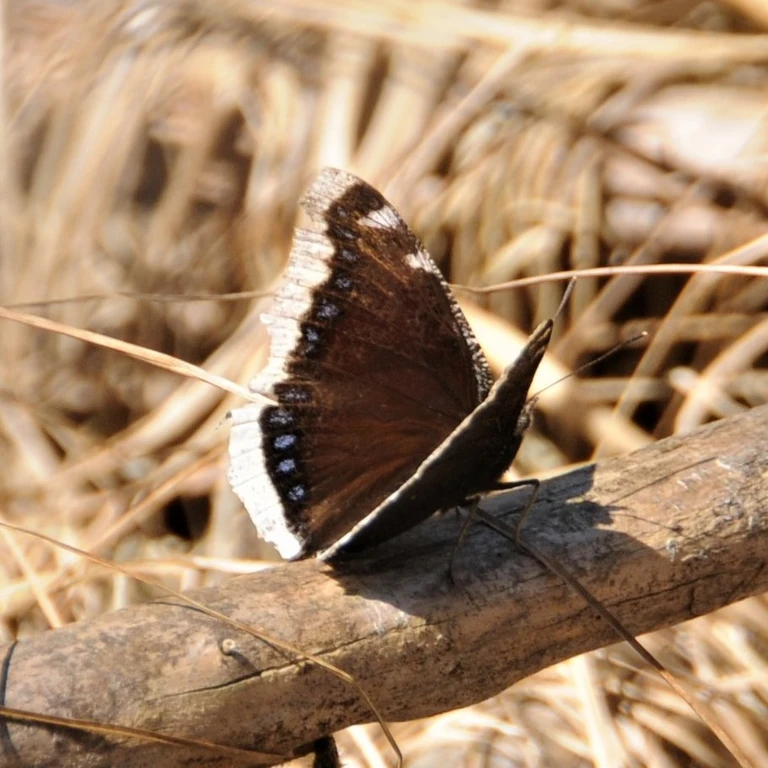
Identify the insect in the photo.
Nymphalis antiopa
